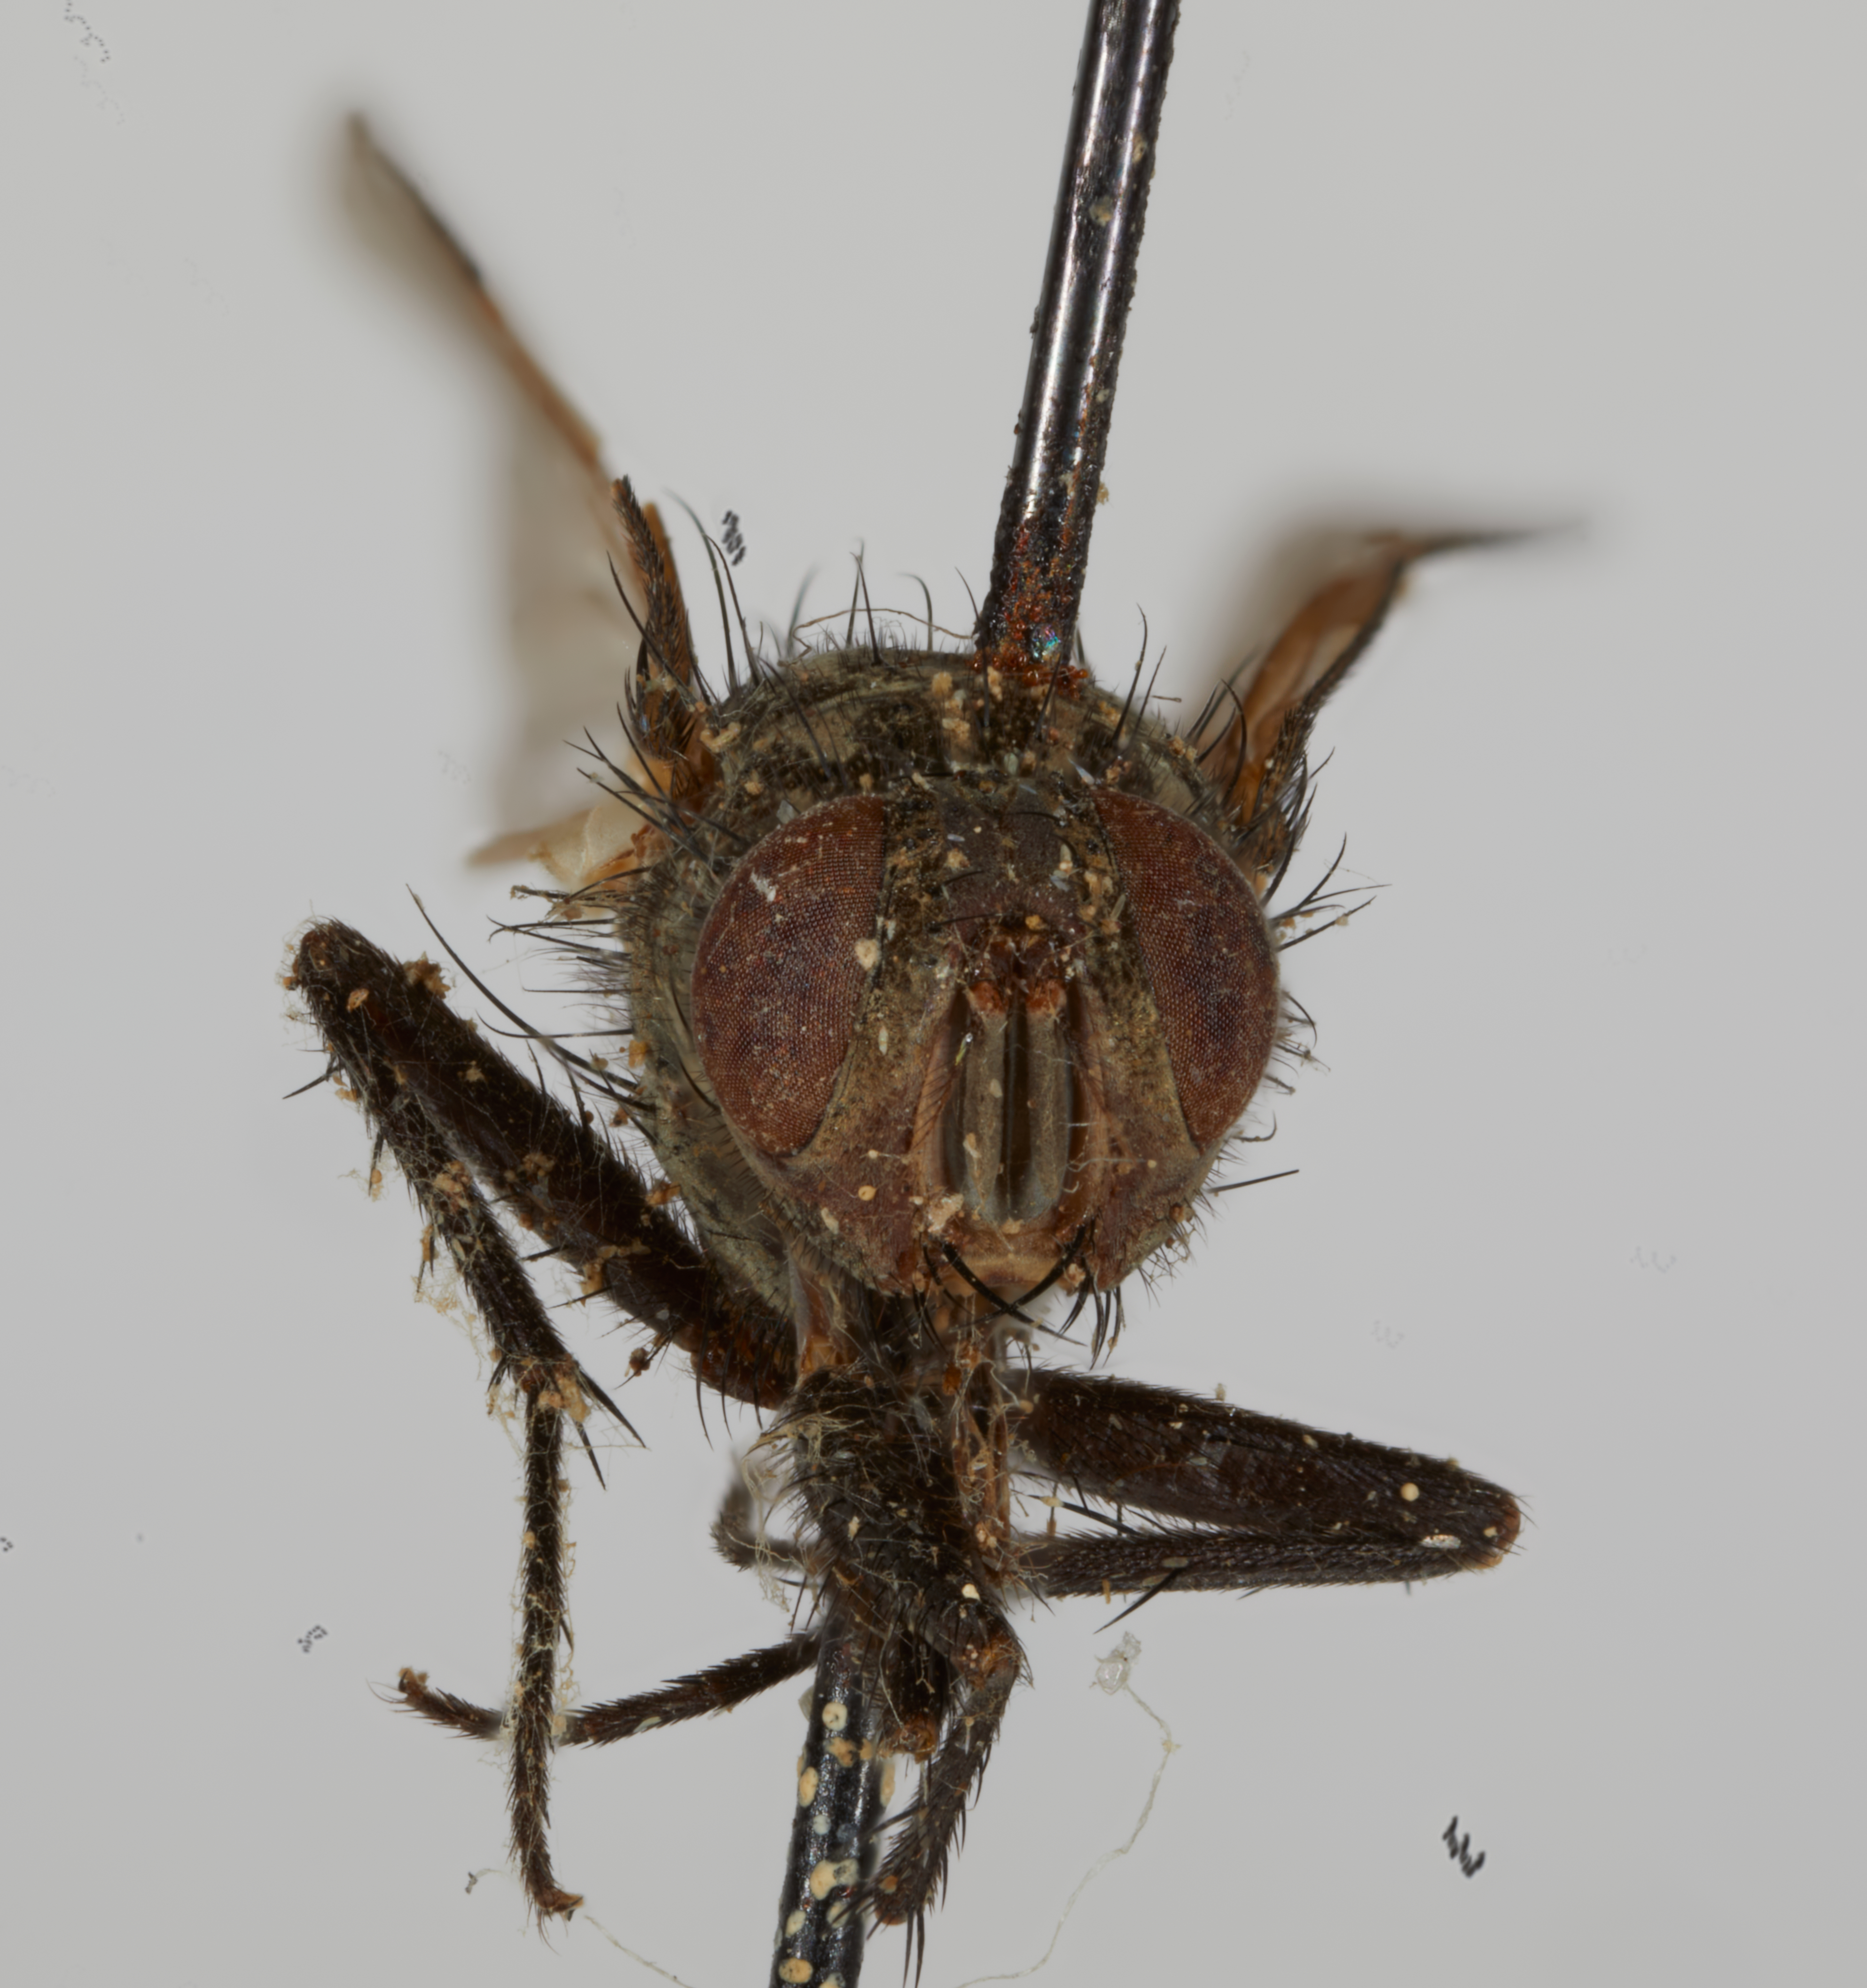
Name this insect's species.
Tainanina pilisquama (also Tainanina grisella)
